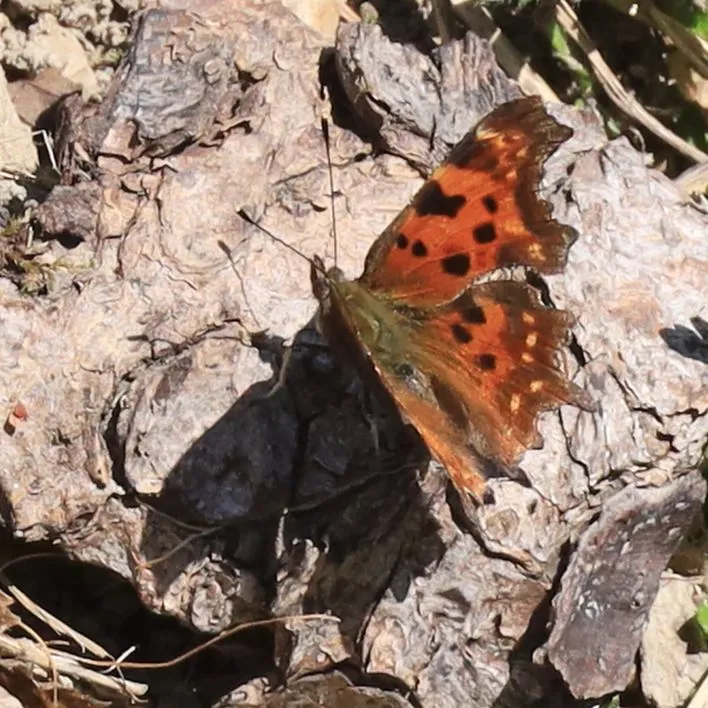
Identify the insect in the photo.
Polygonia c-album
